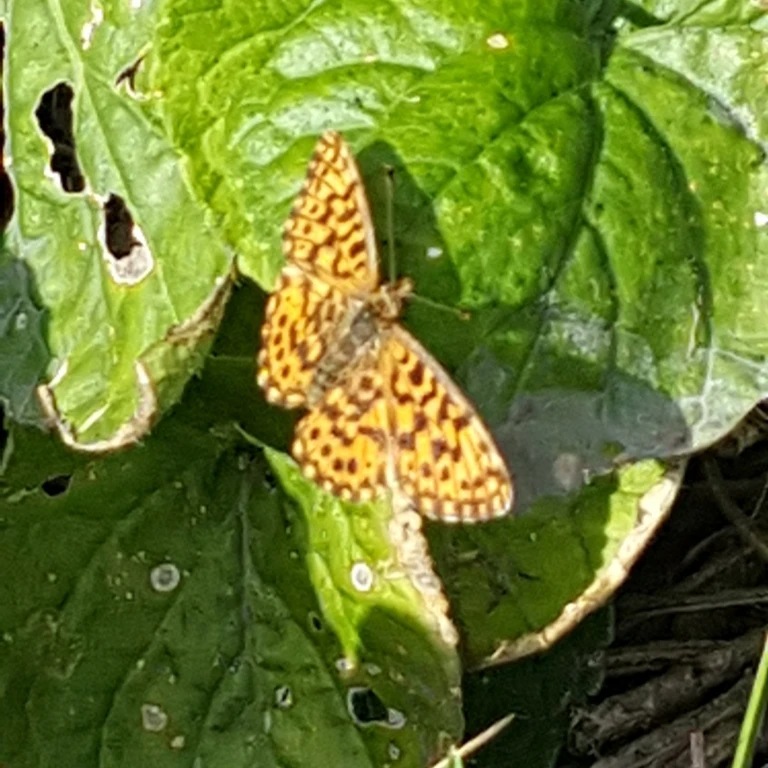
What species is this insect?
Boloria dia
